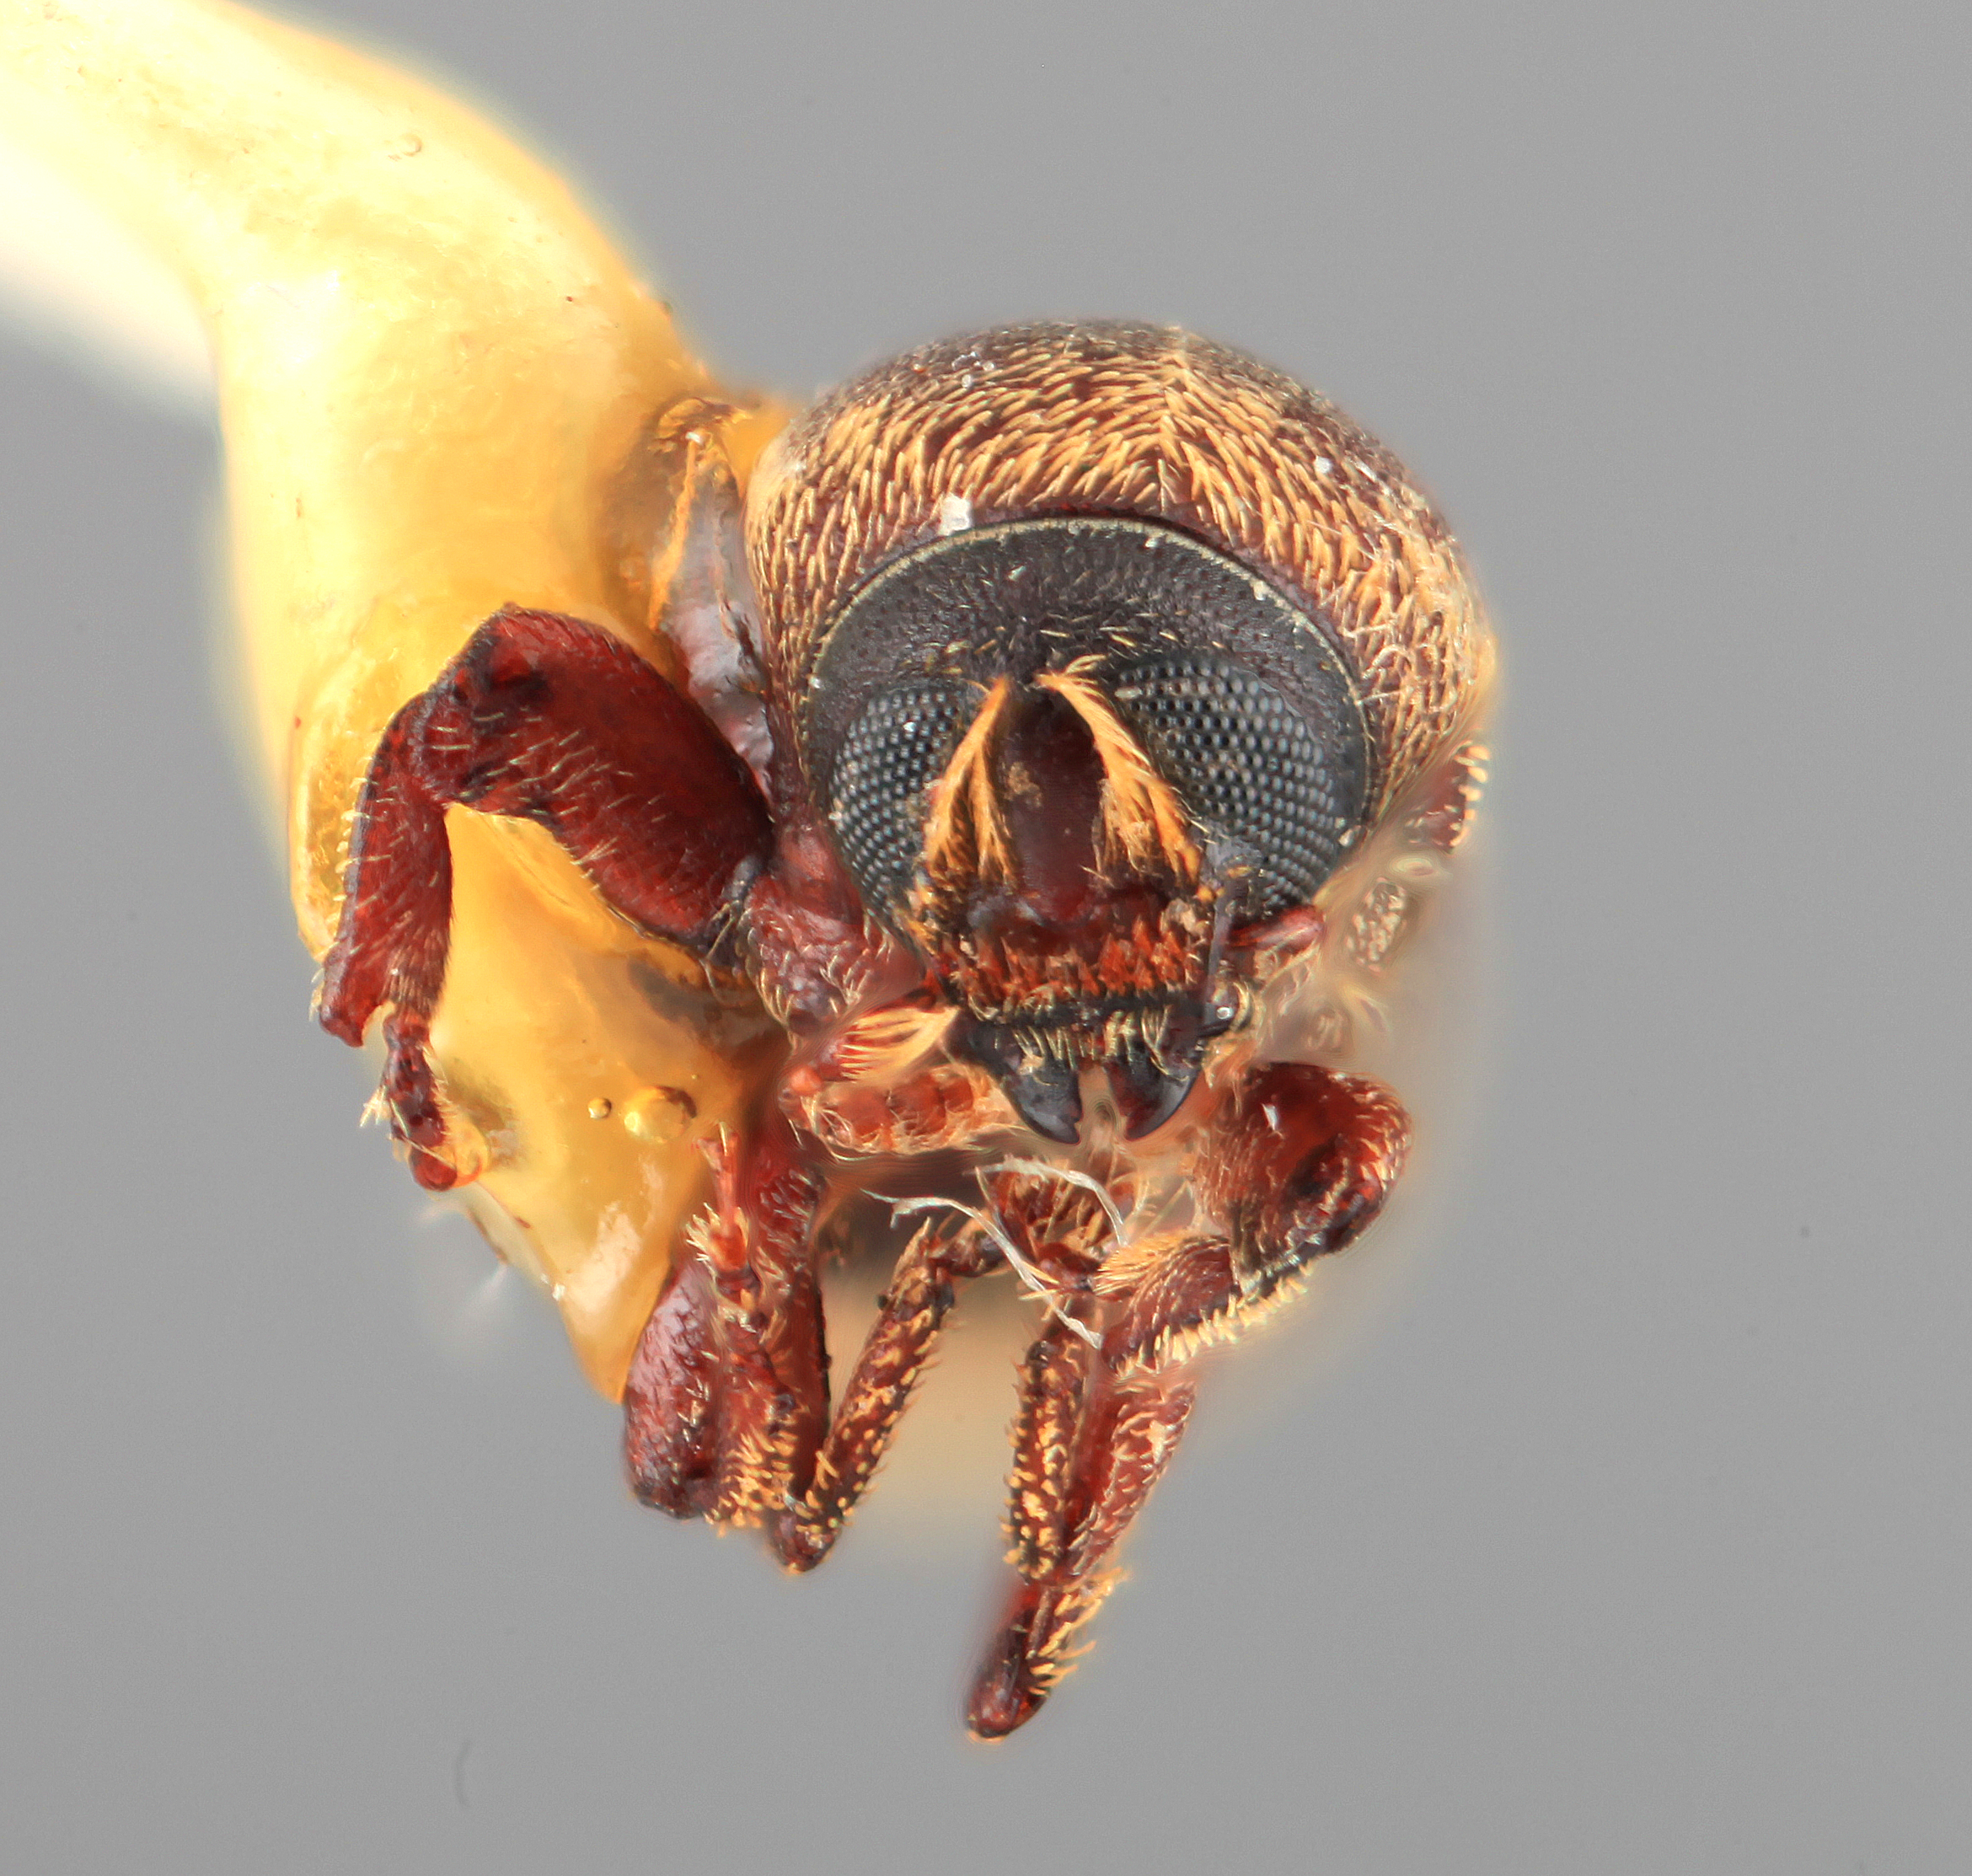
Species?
Cnesinus minitropis
